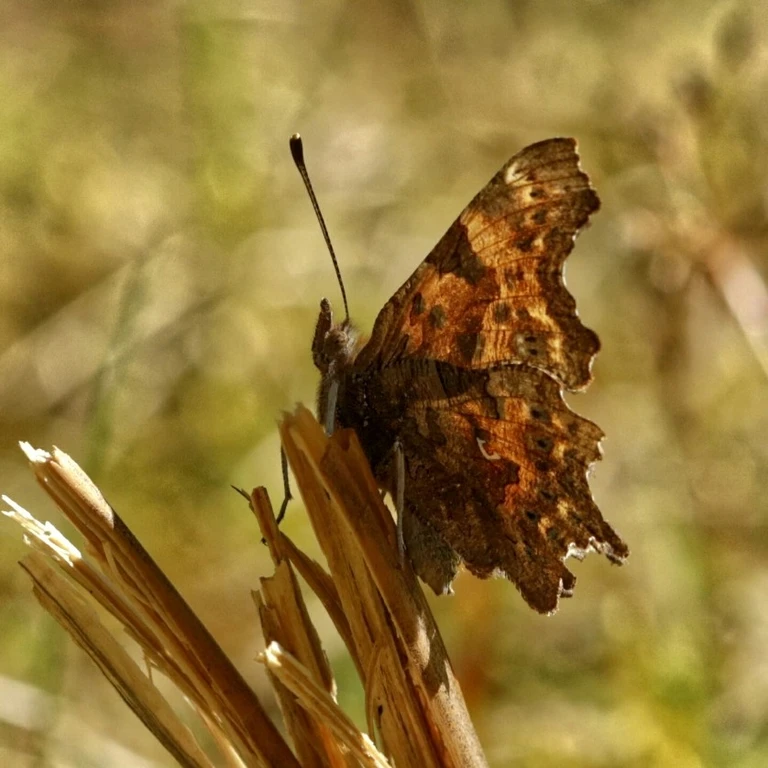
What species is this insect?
Polygonia c-album
